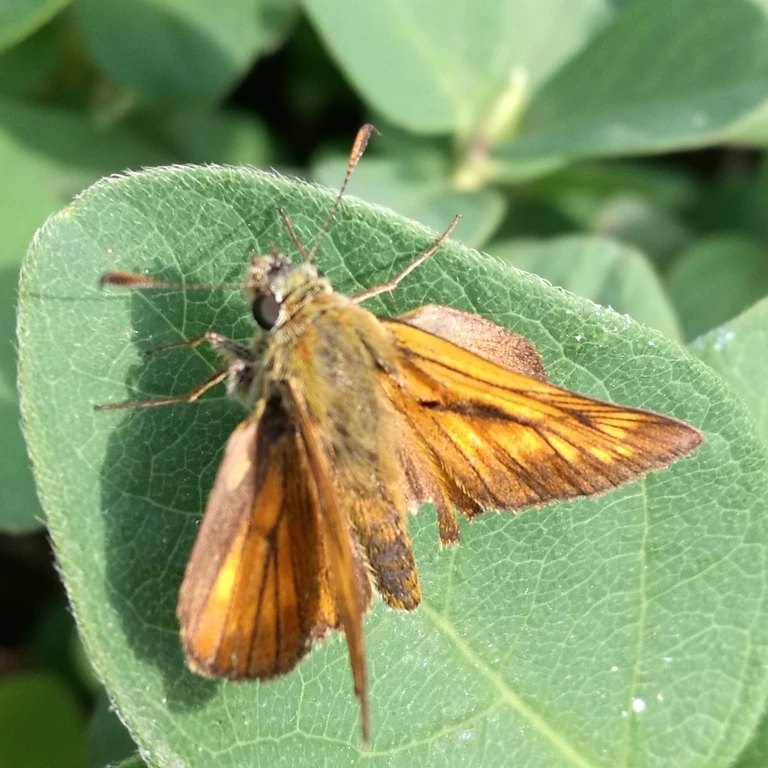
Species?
Ochlodes sylvanus (also Ochlodes venata)
